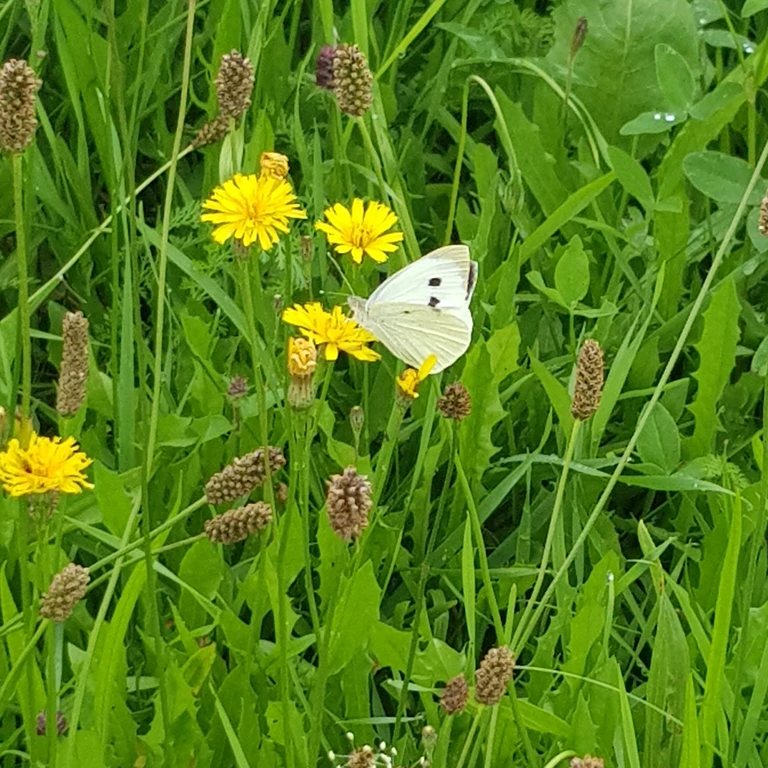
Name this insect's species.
Pieris brassicae
